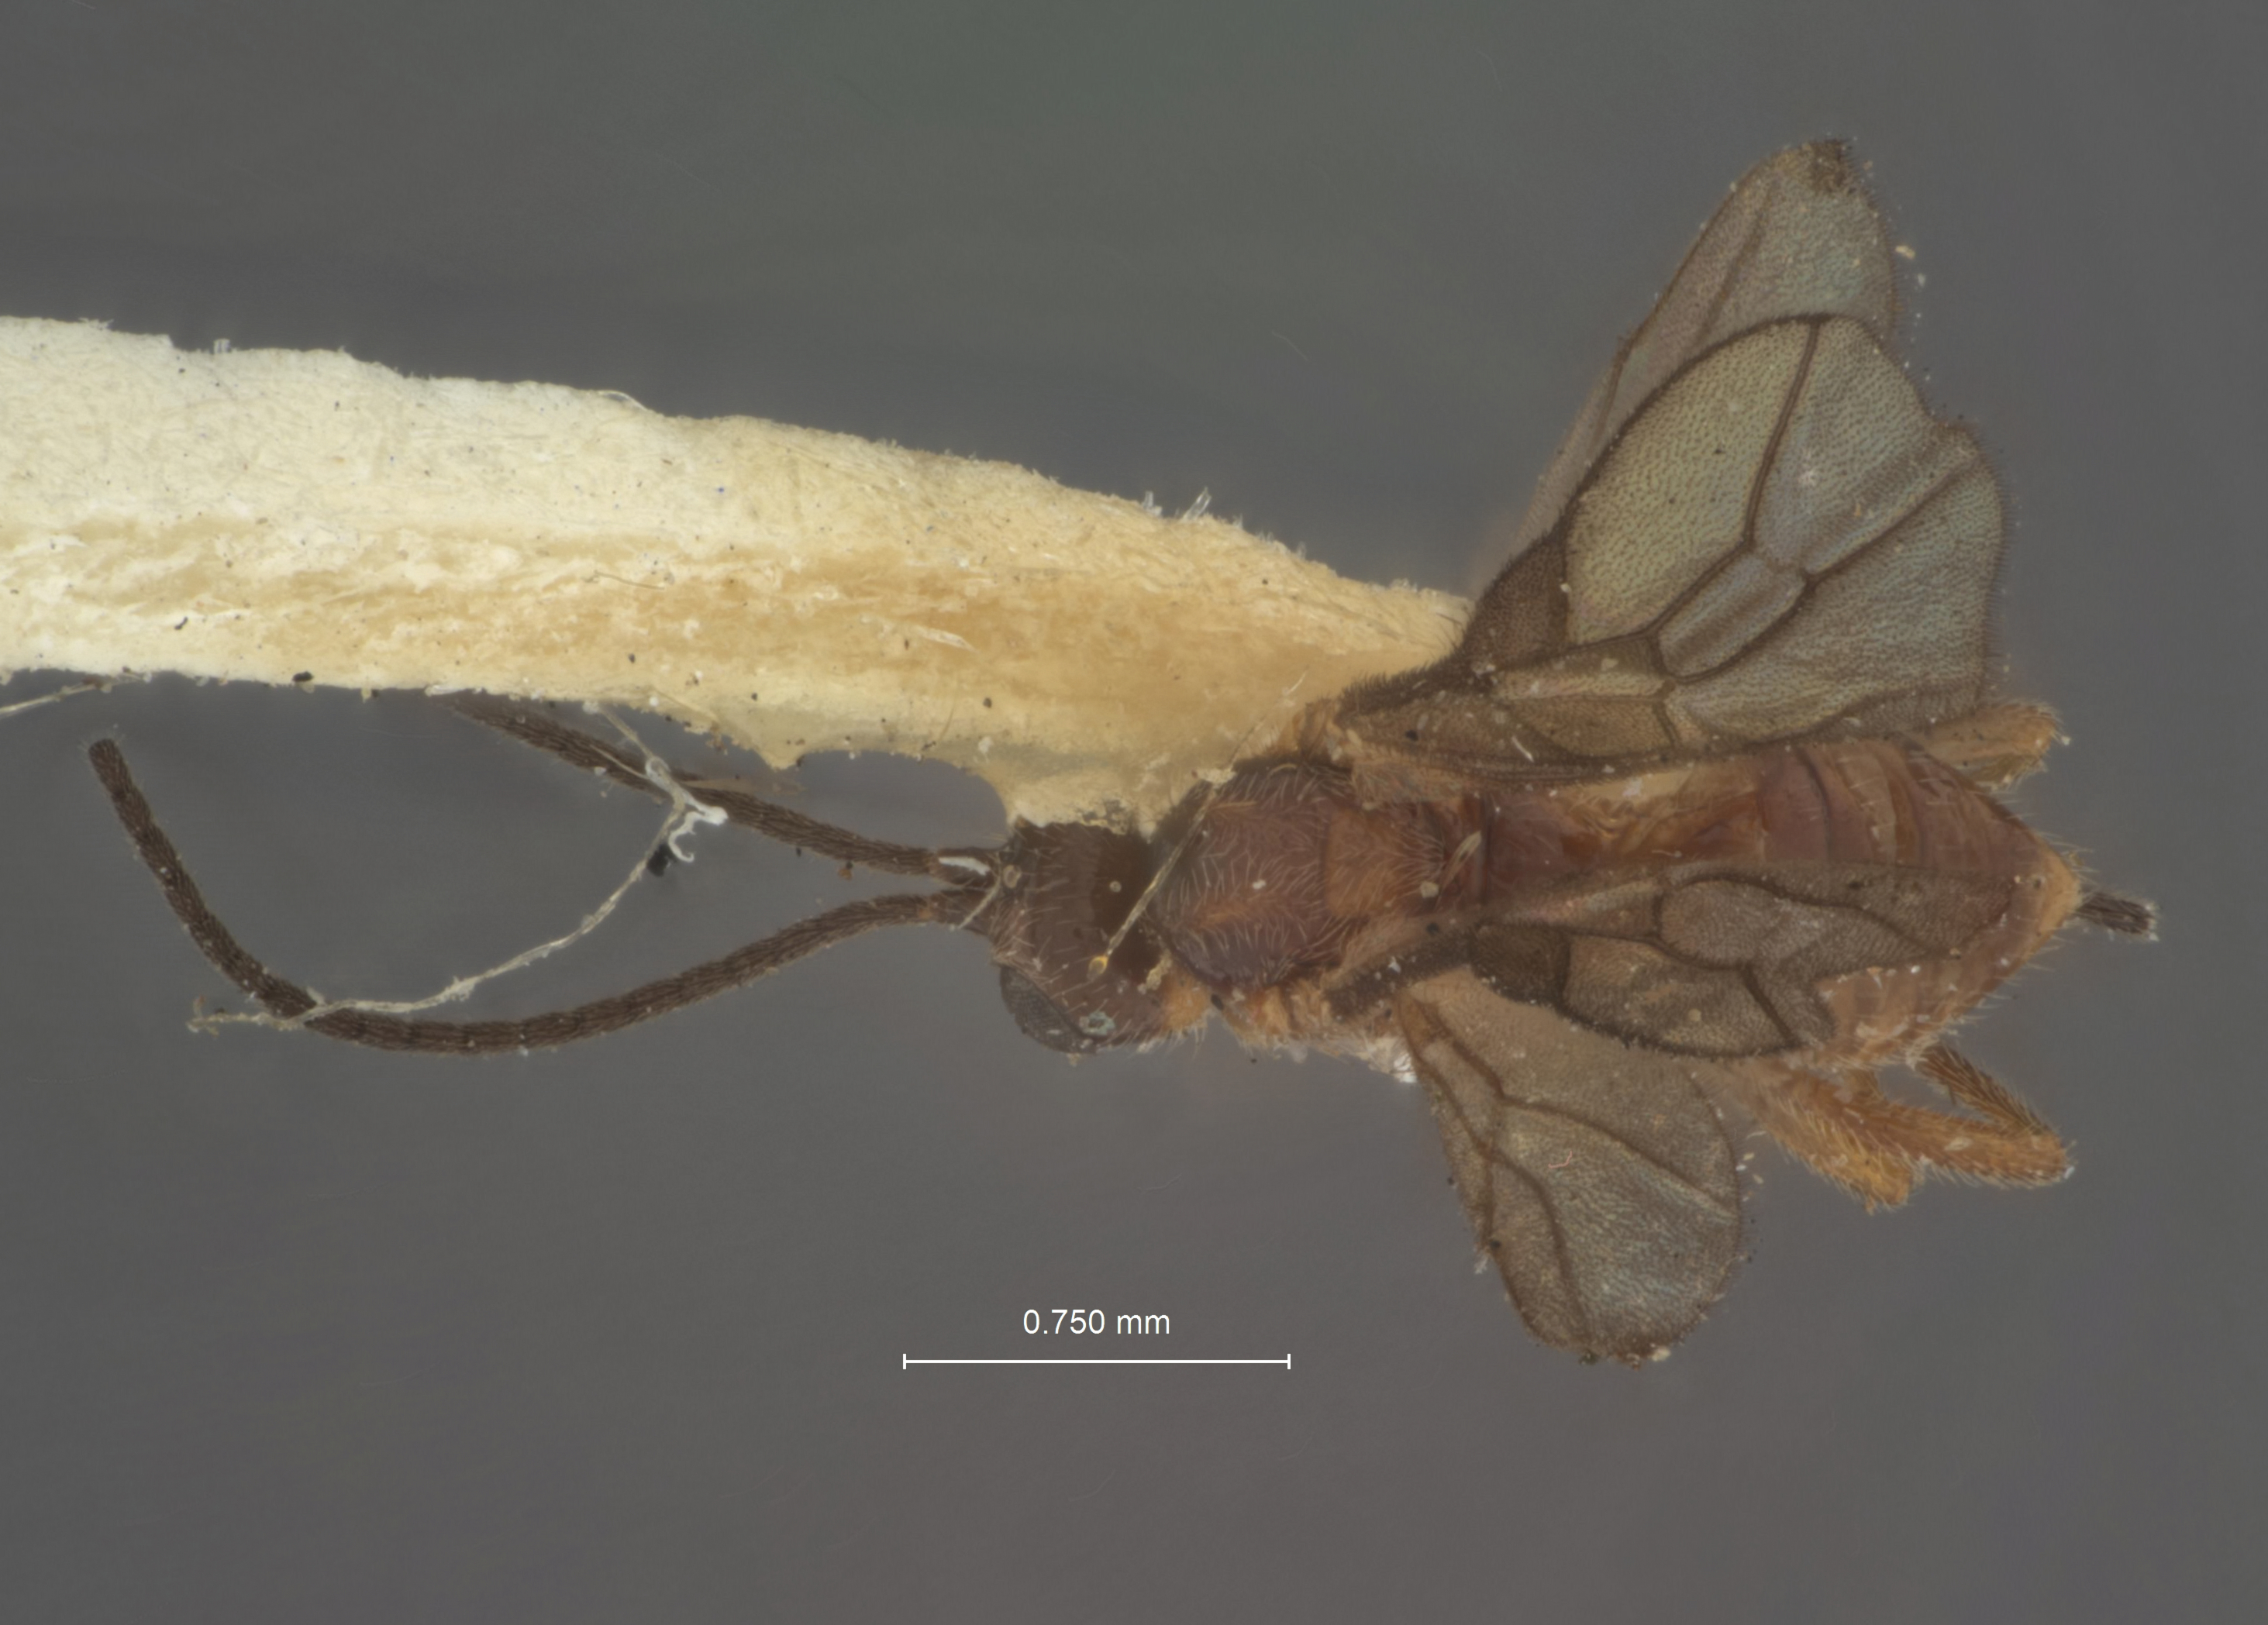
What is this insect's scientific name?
Microbracon sebe
